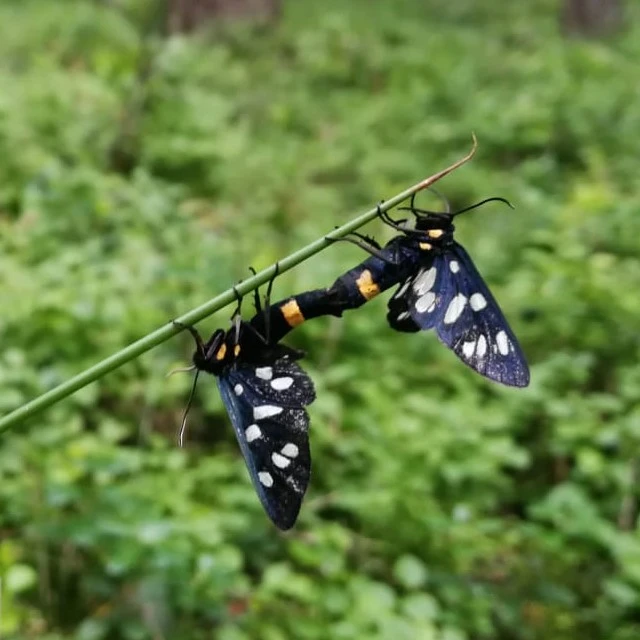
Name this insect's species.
Amata phegea
